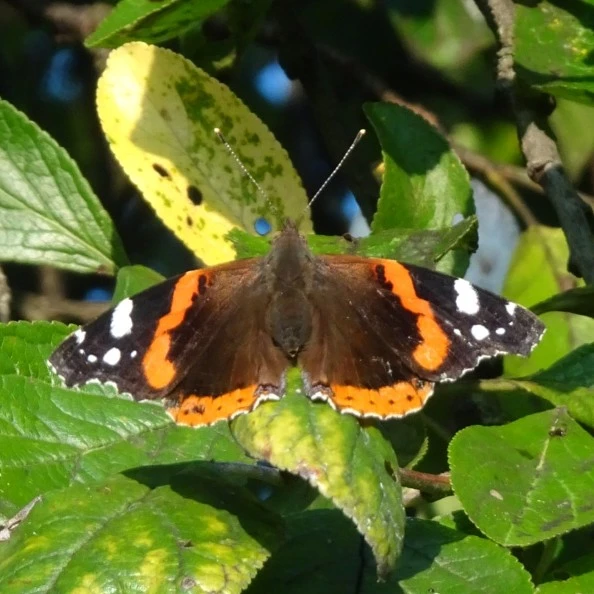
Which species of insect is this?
Vanessa atalanta
